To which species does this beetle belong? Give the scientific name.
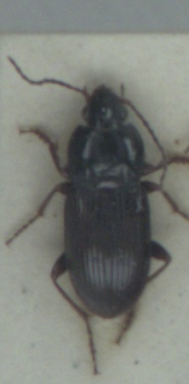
Pterostichus vernalis
